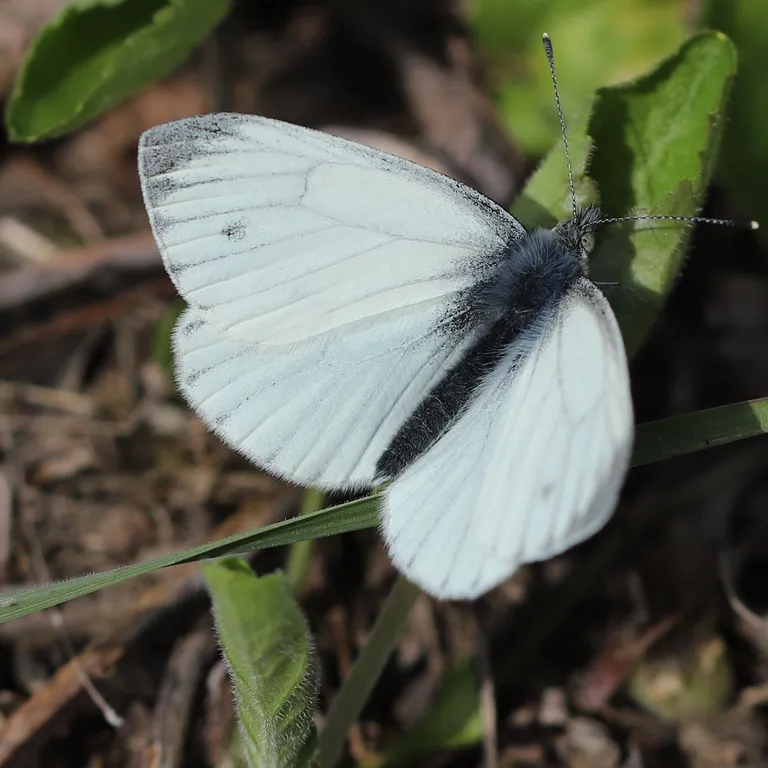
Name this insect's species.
Pieris napi
